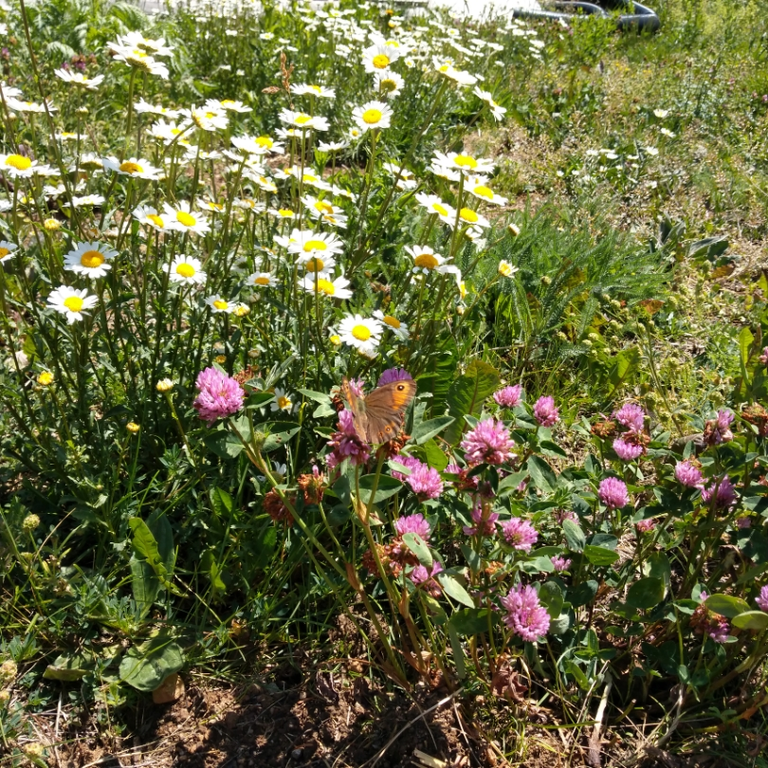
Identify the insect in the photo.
Lasiommata maera (also Pararge maera)
